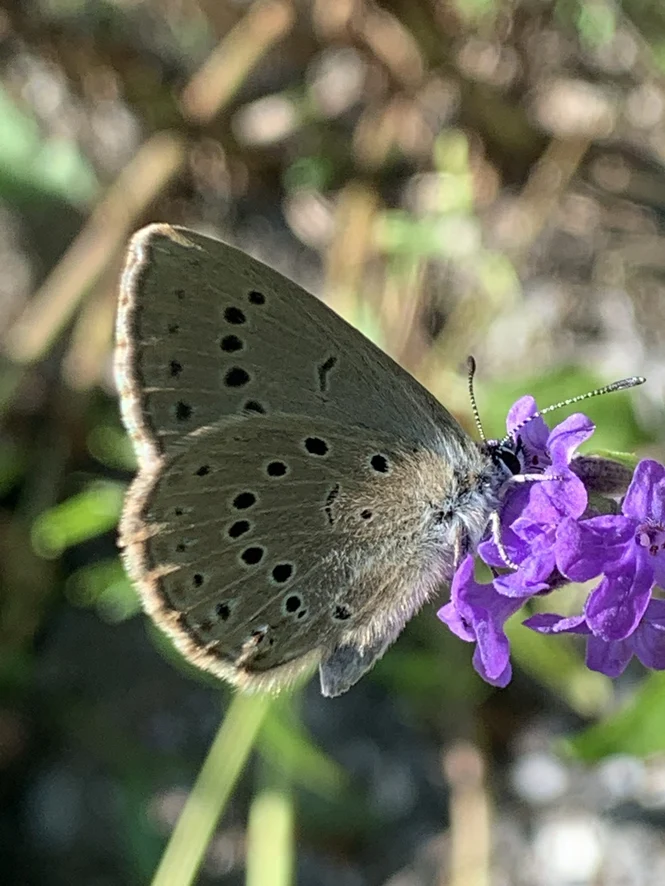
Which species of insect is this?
Phengaris teleius
